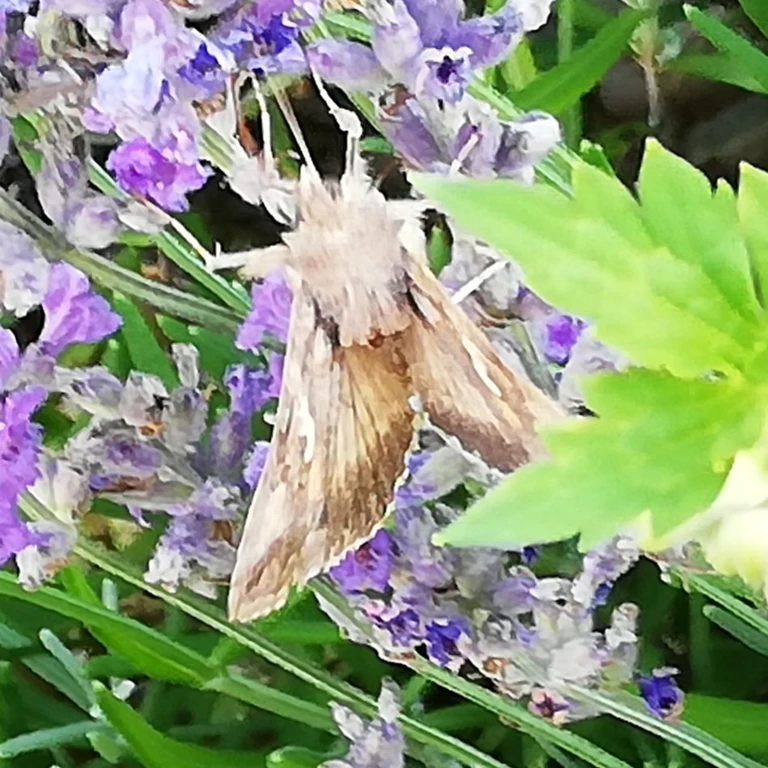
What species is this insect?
Autographa gamma
